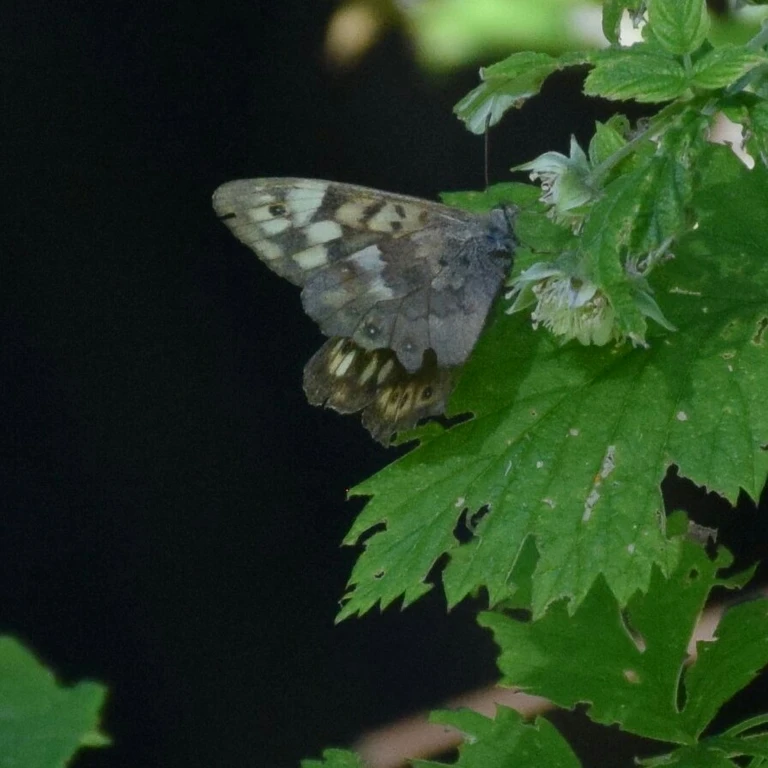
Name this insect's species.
Pararge aegeria
